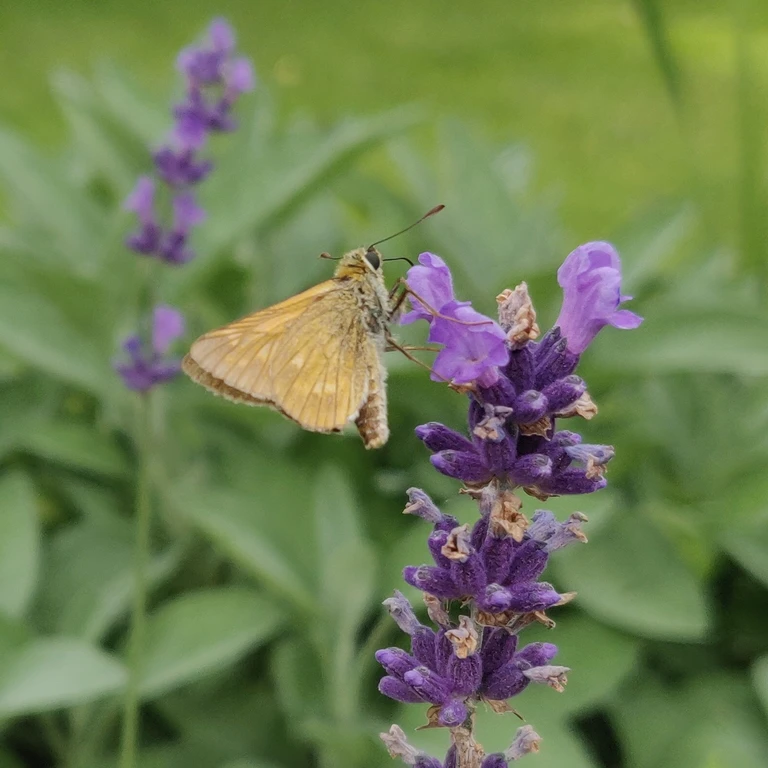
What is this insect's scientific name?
Ochlodes sylvanus (also Ochlodes venata)
